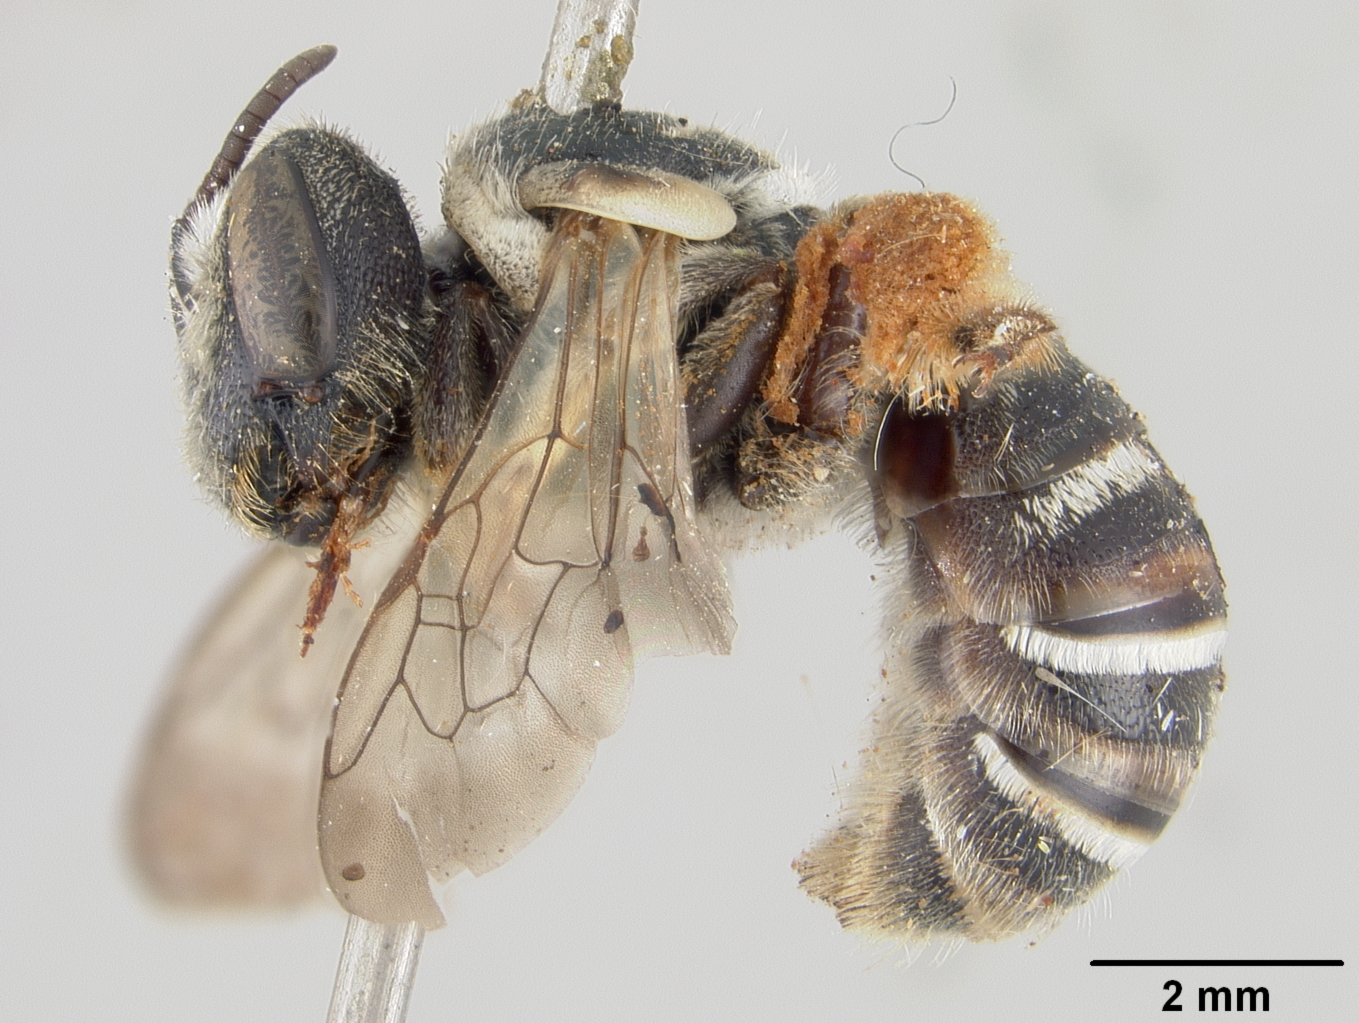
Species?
Nomia fletcheri
